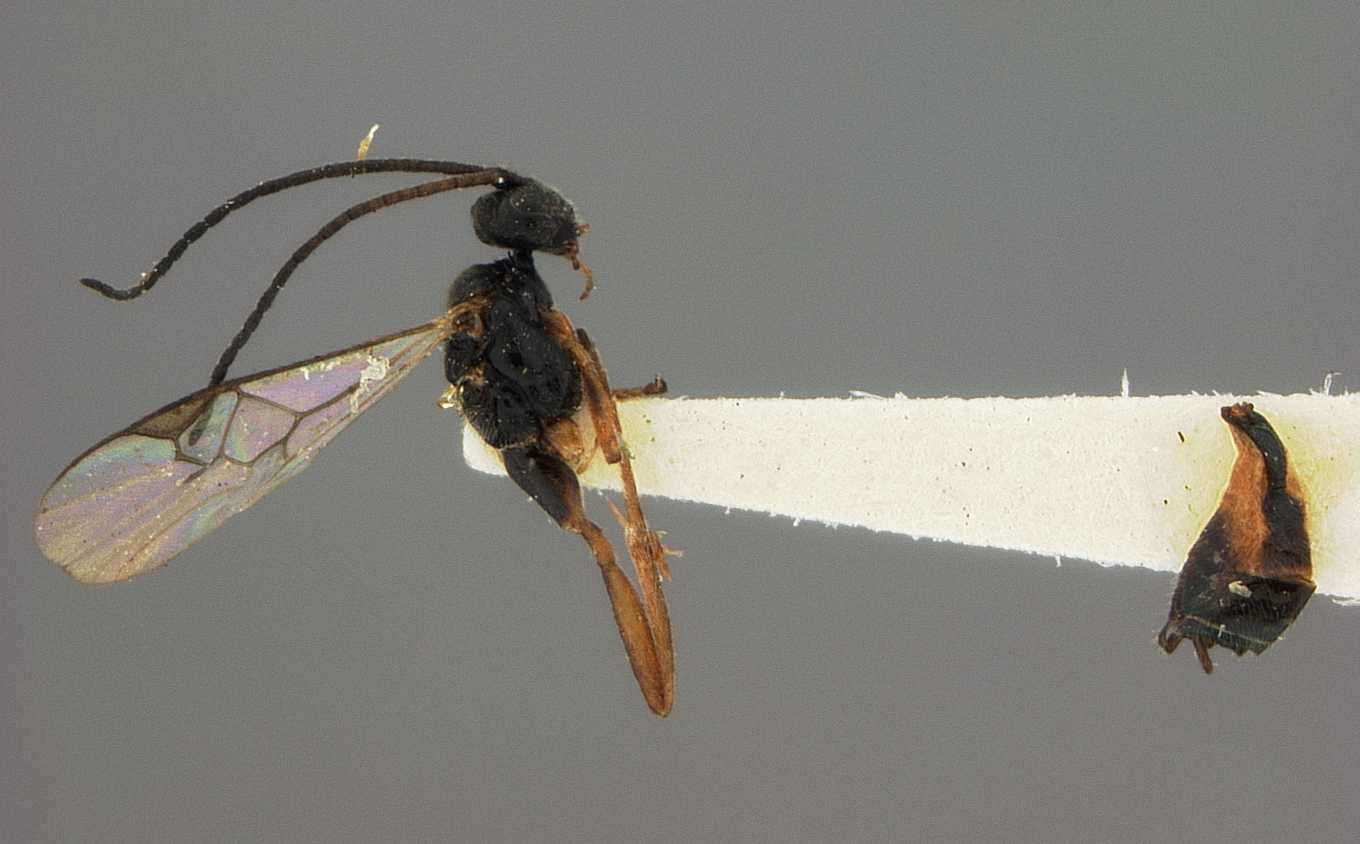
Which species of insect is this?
Protapanteles alticola
